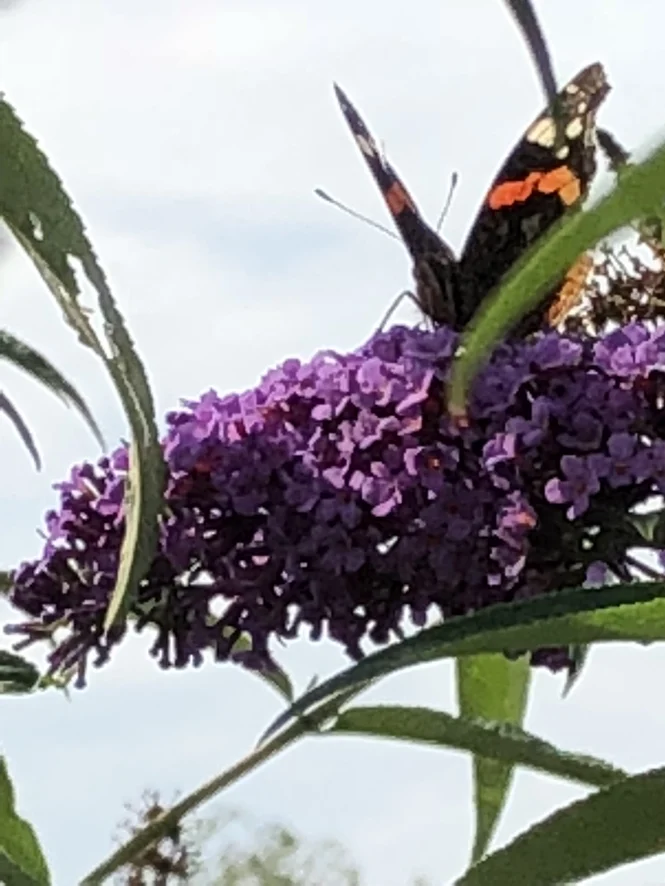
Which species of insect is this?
Vanessa atalanta
